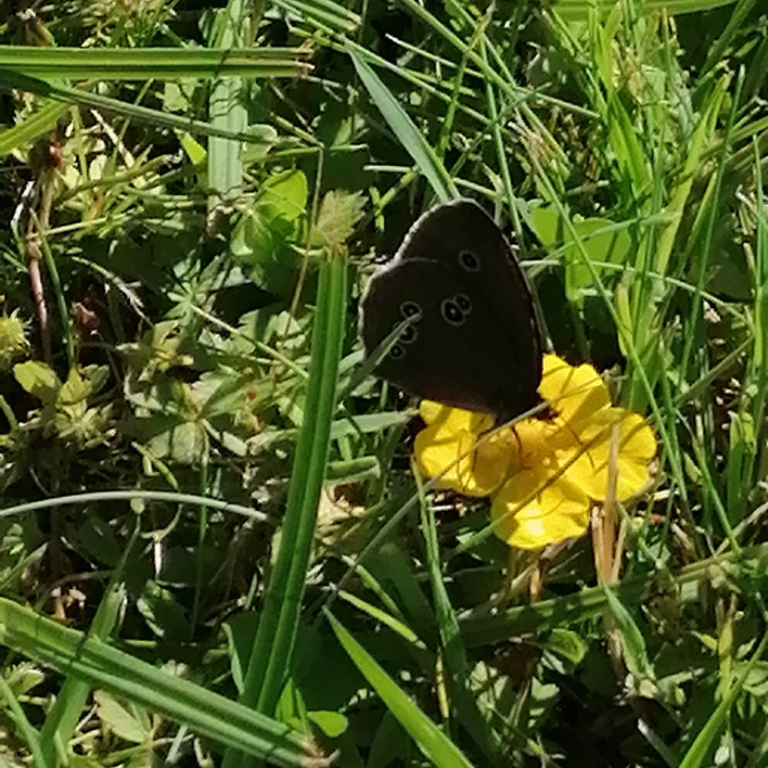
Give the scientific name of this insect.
Aphantopus hyperantus
